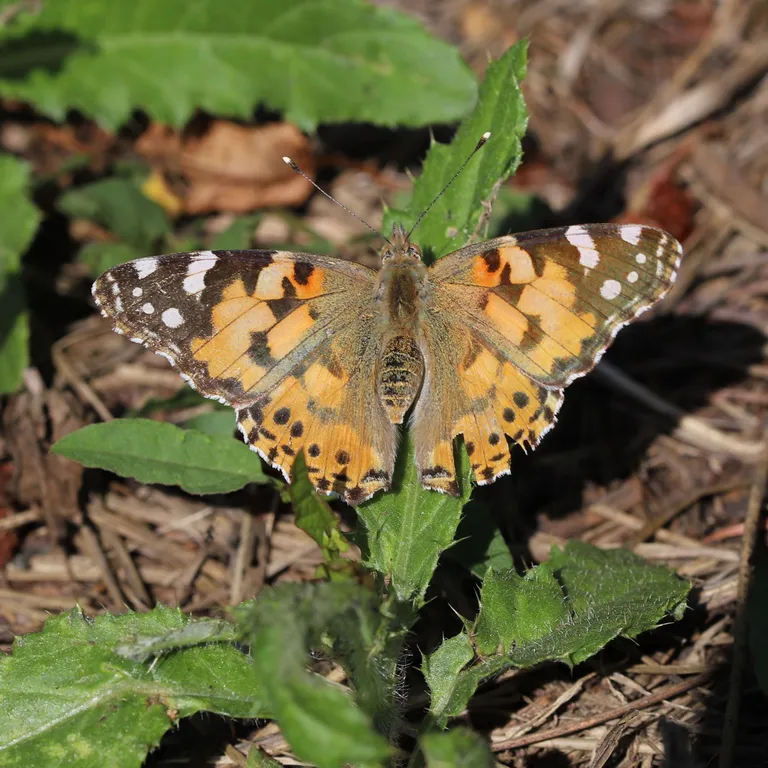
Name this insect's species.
Vanessa cardui
